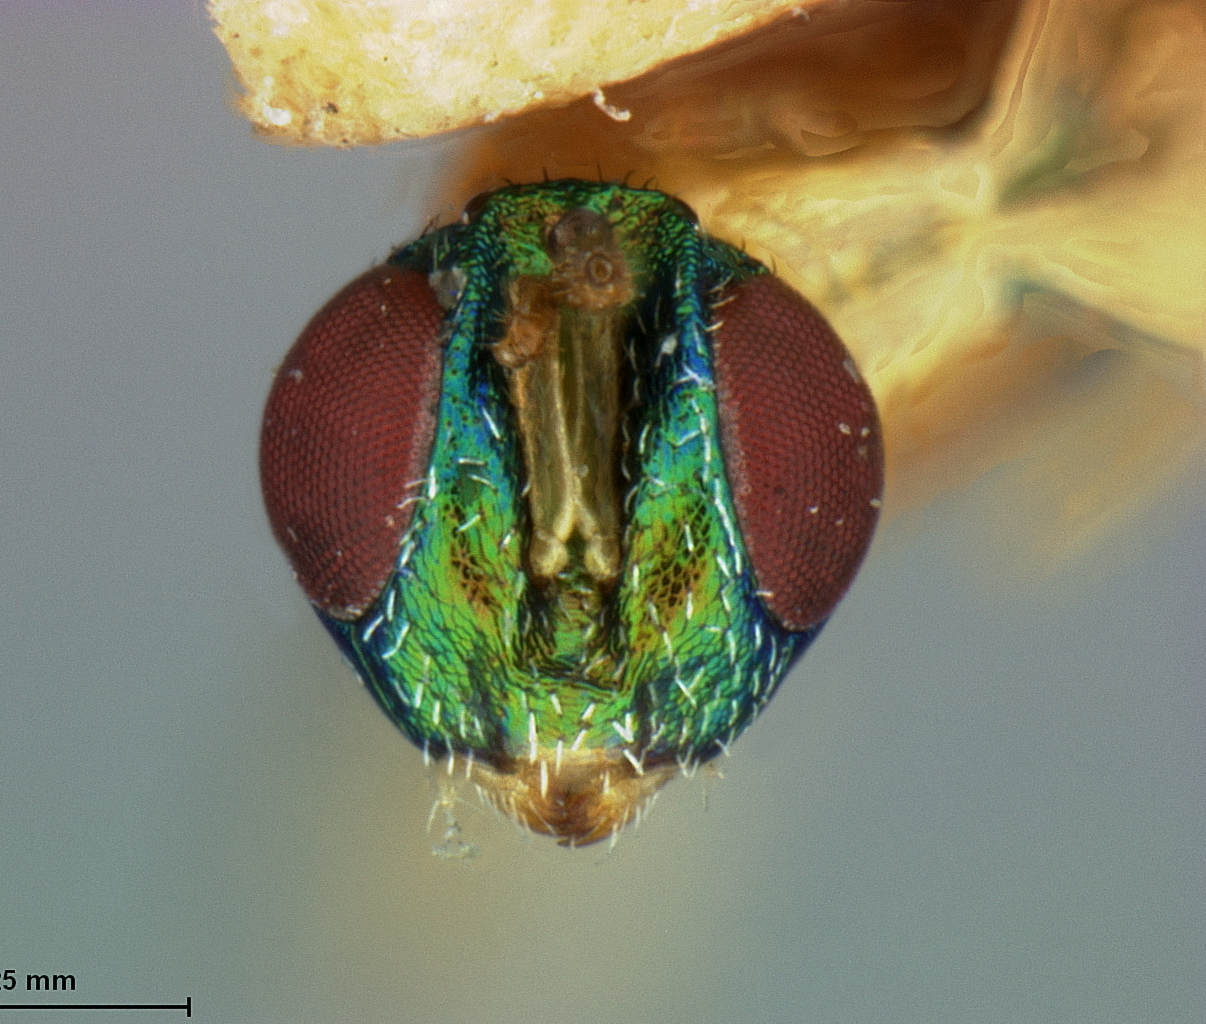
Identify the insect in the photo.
Lochites auriceps
